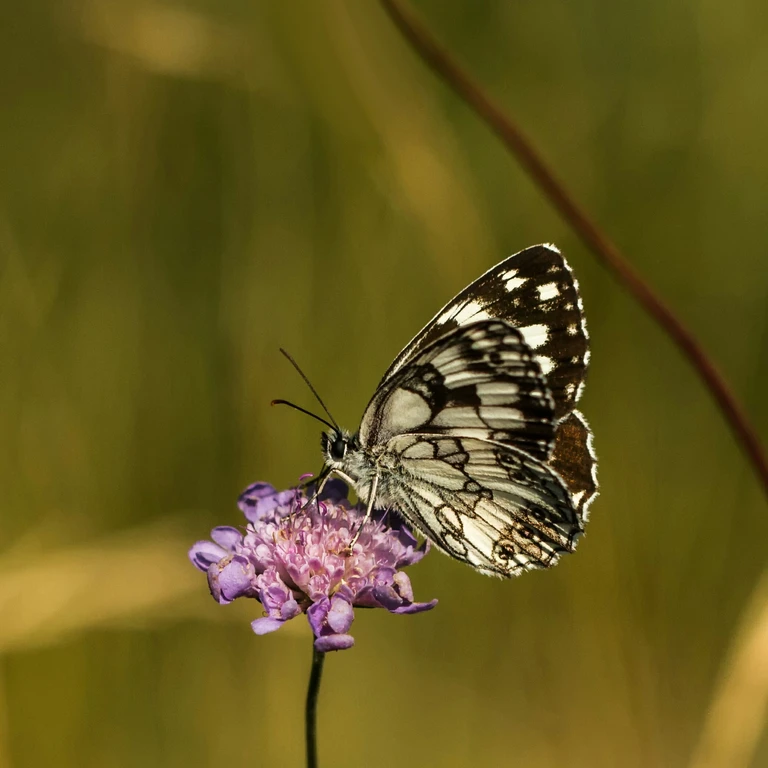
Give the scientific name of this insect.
Melanargia galathea
